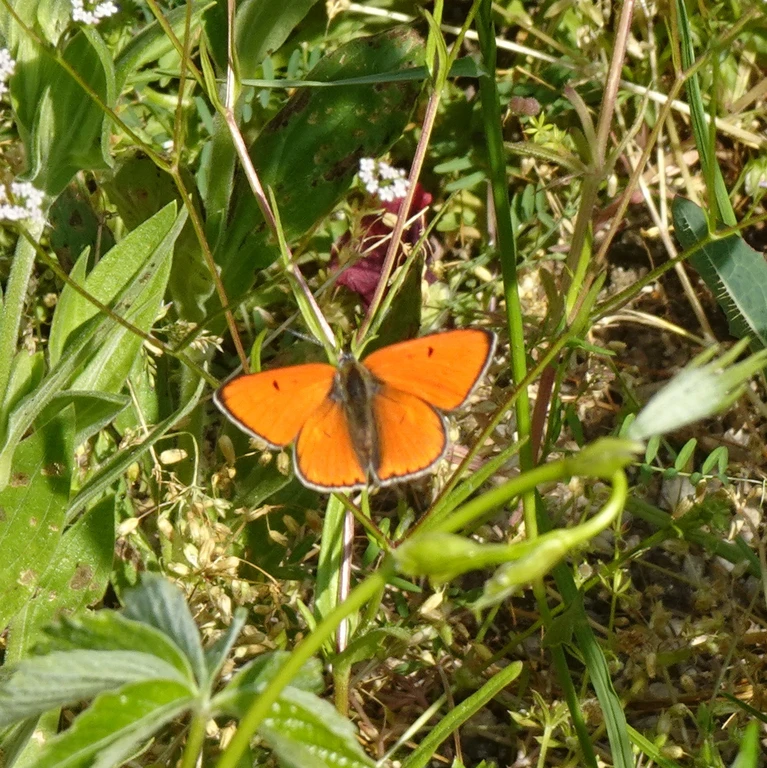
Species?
Lycaena dispar
